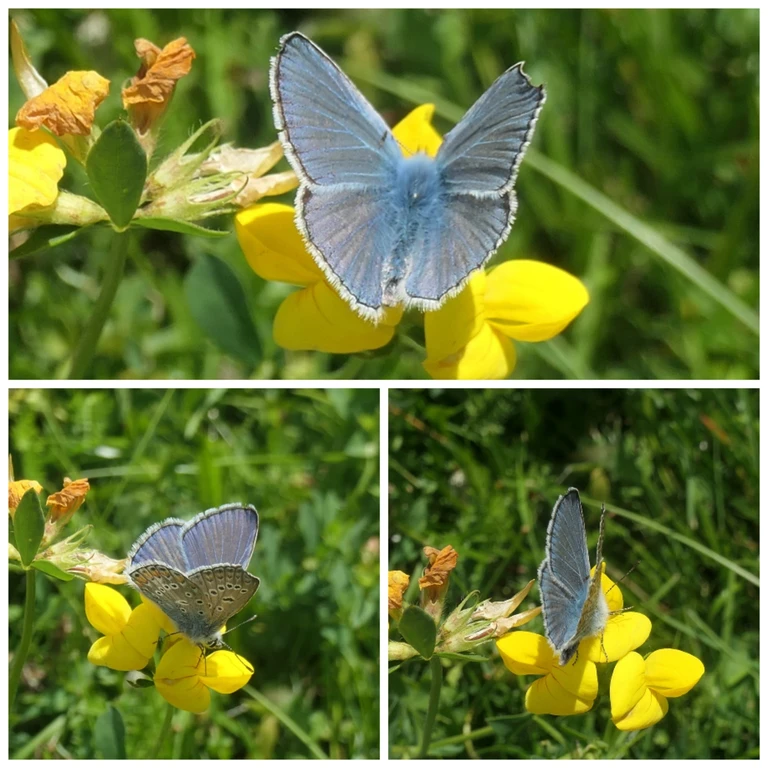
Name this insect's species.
Polyommatus icarus
